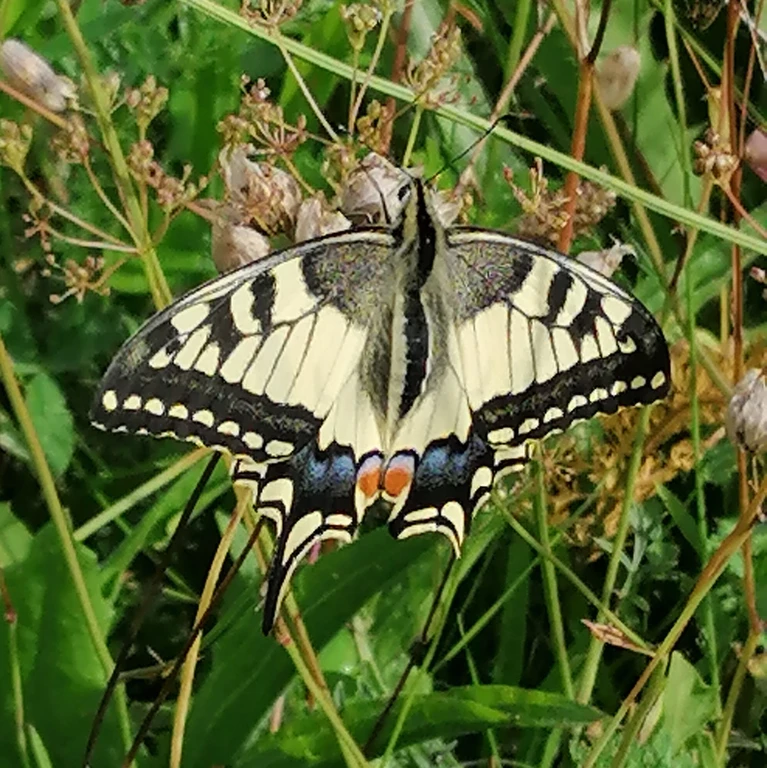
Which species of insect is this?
Papilio machaon
